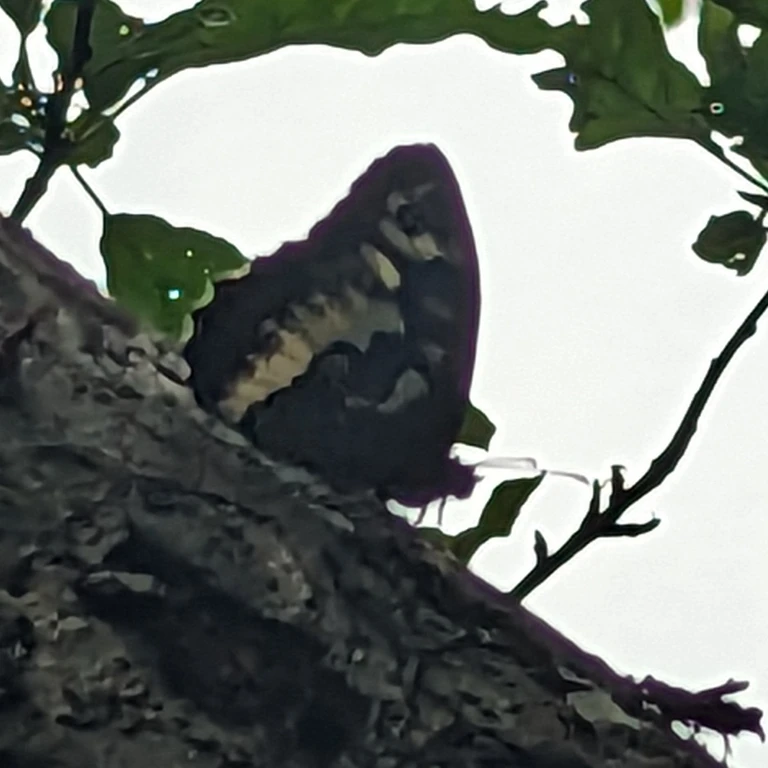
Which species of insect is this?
Brintesia circe
